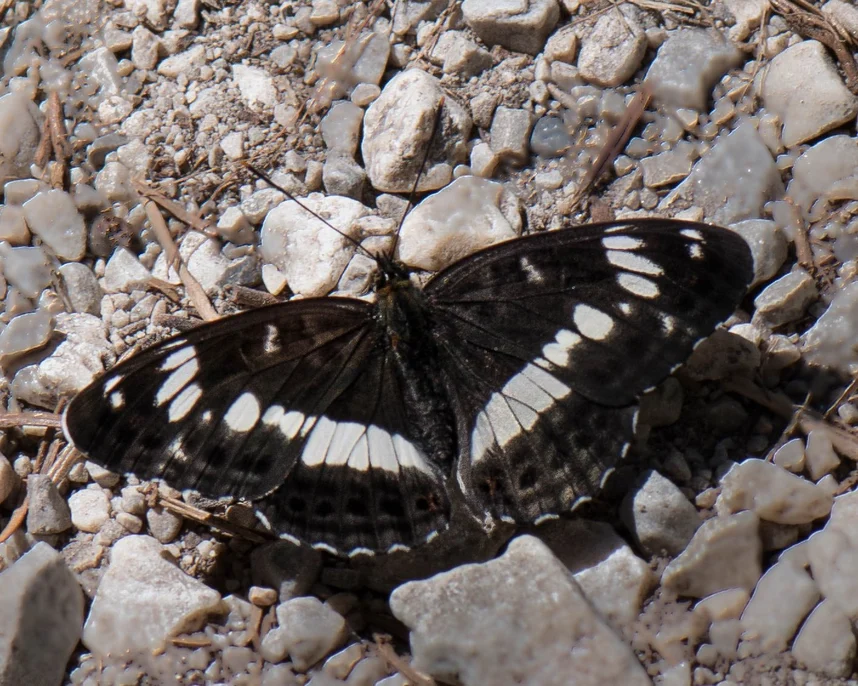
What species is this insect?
Limenitis camilla (also Ladoga camilla)
